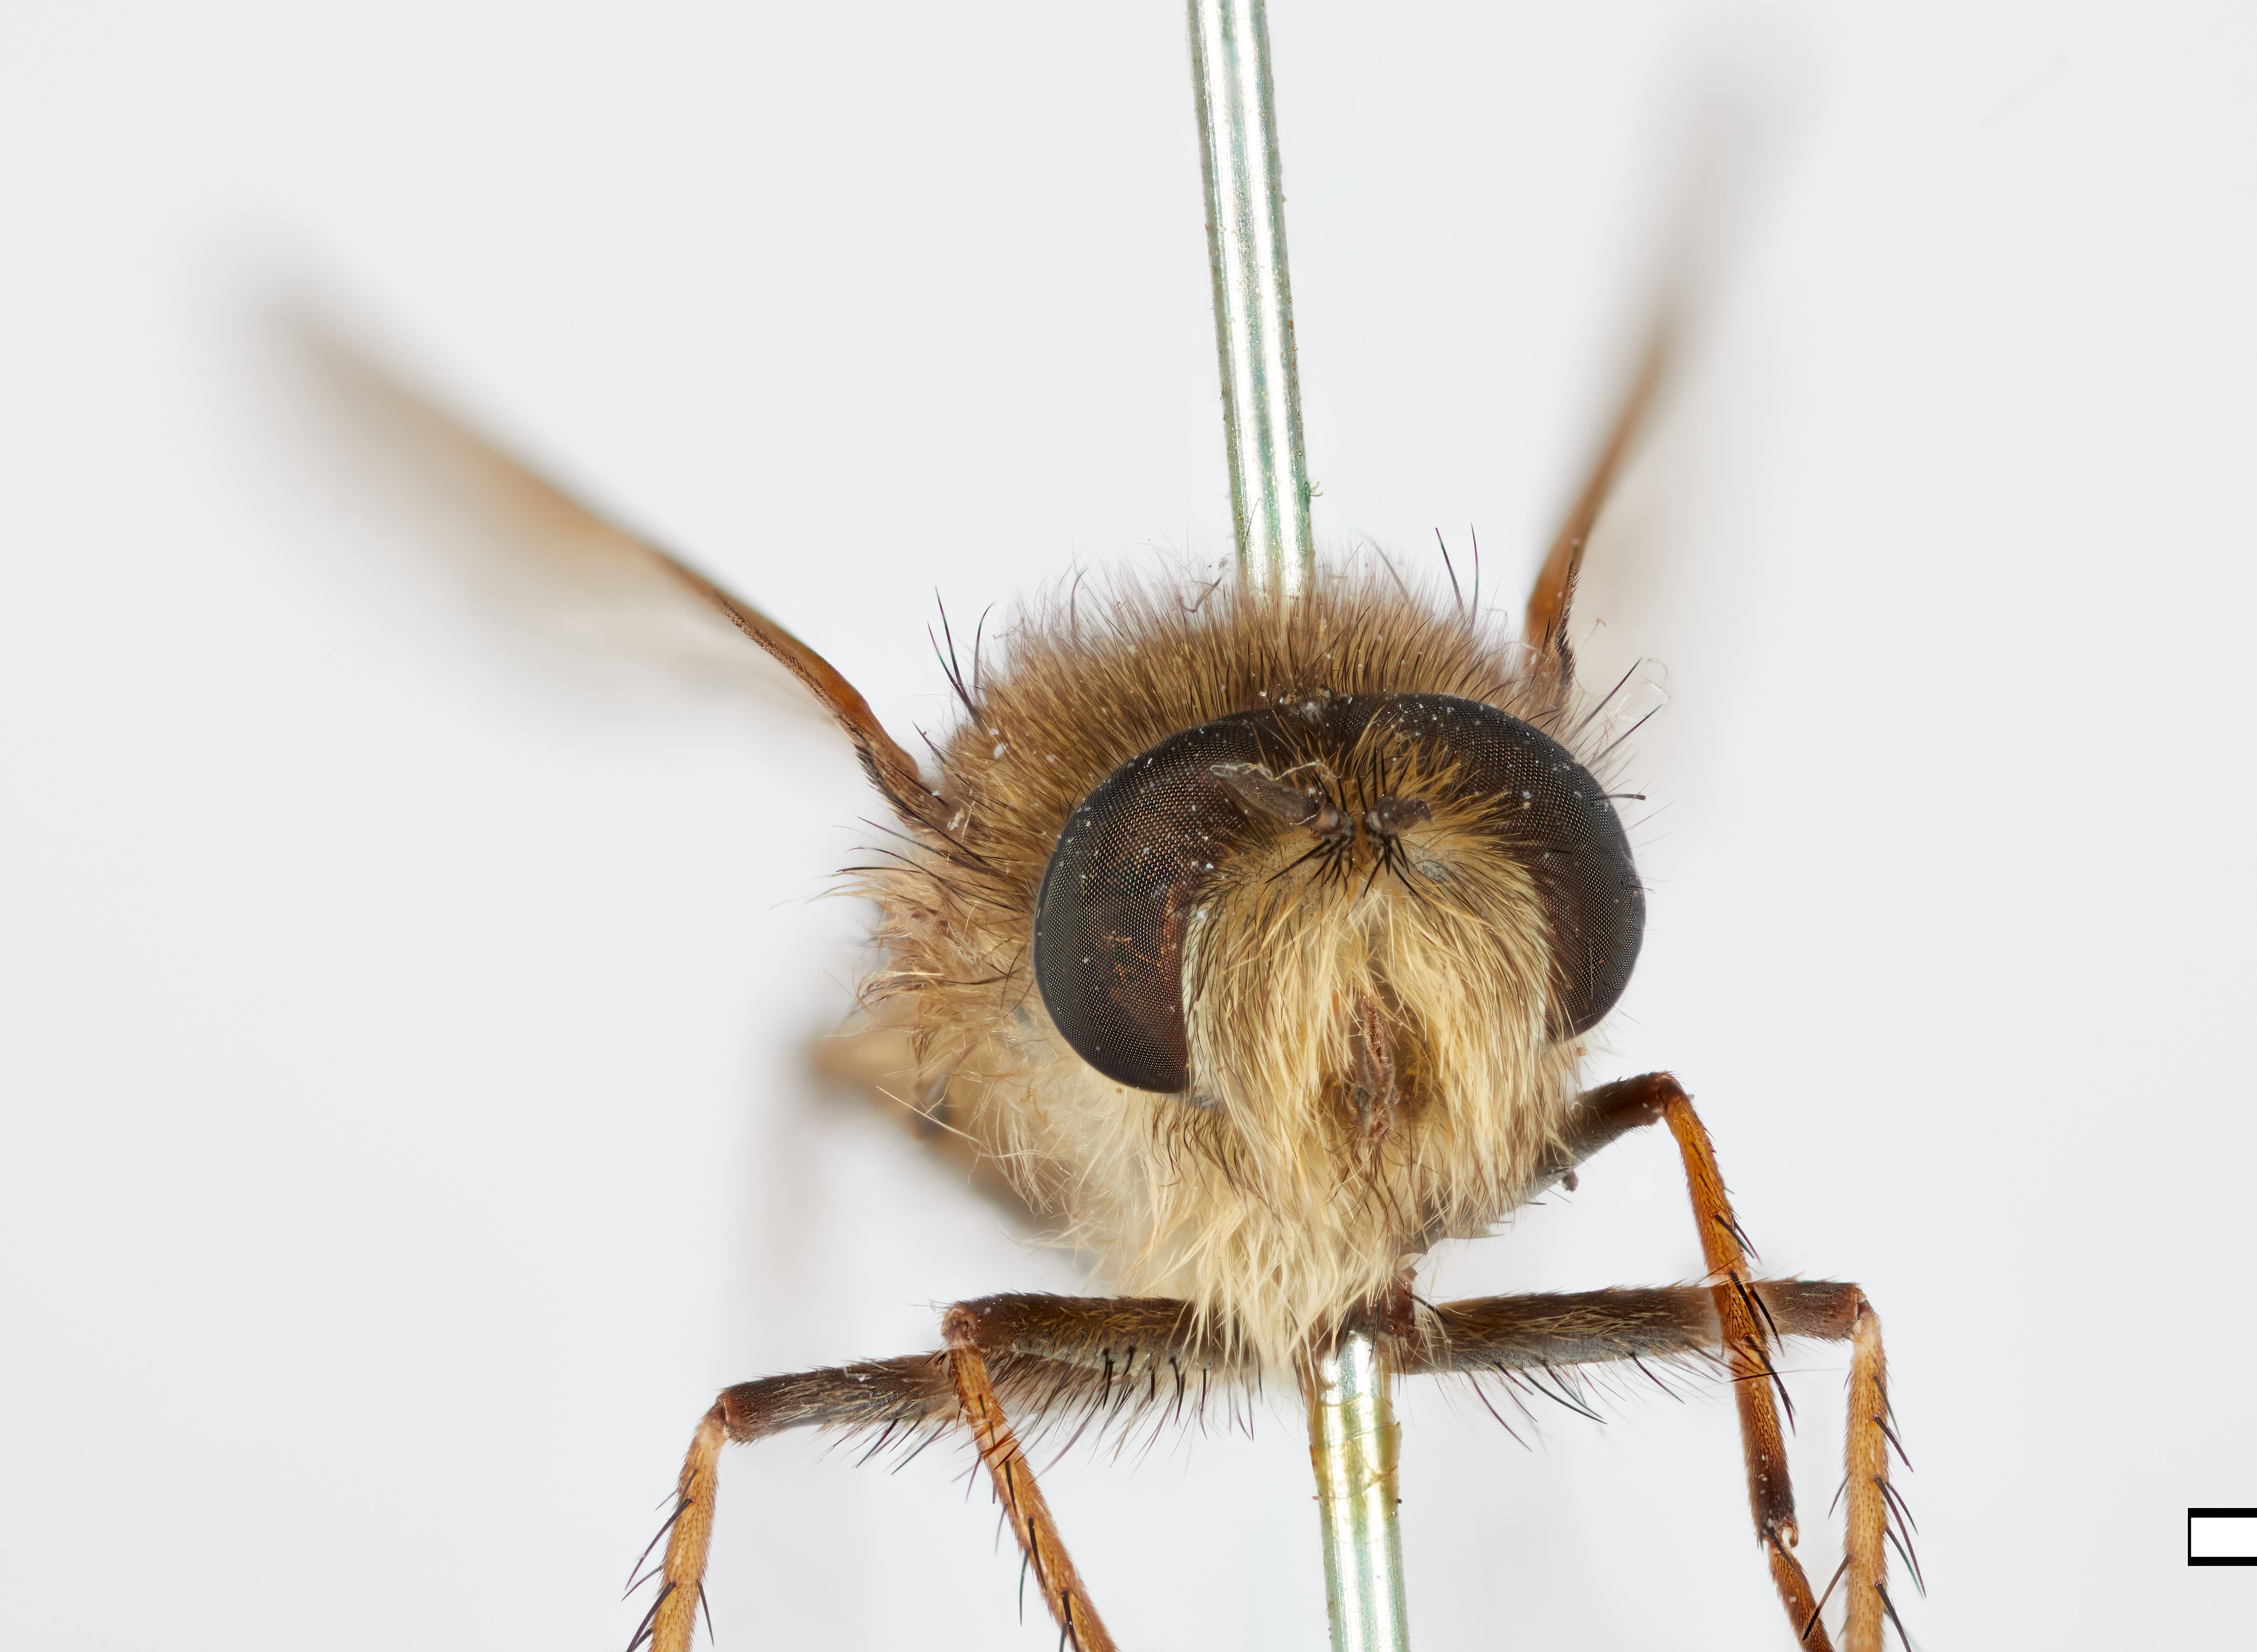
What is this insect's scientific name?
Thereva latistriata
